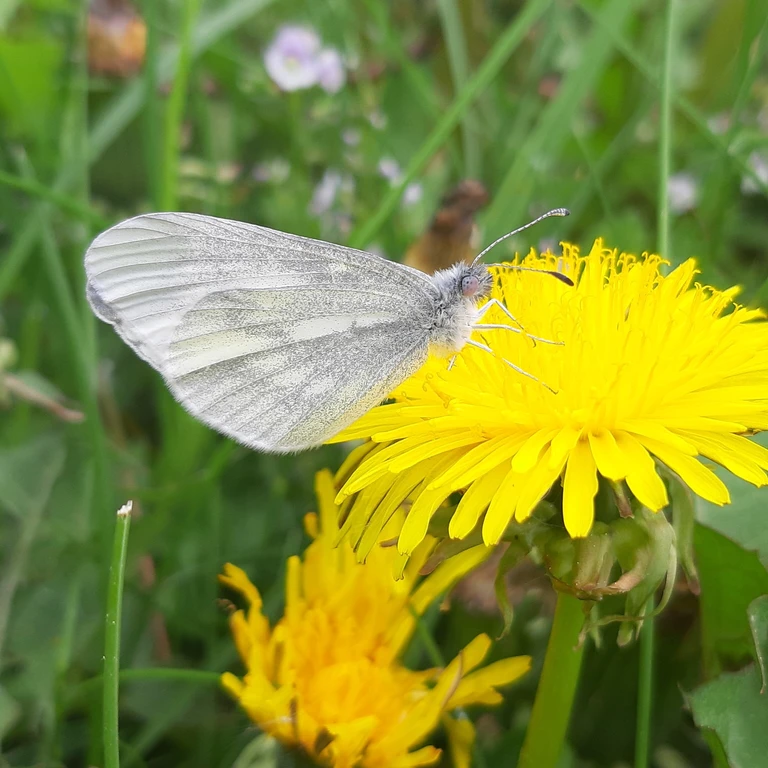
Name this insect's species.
Leptidea sinapis/juvernica
